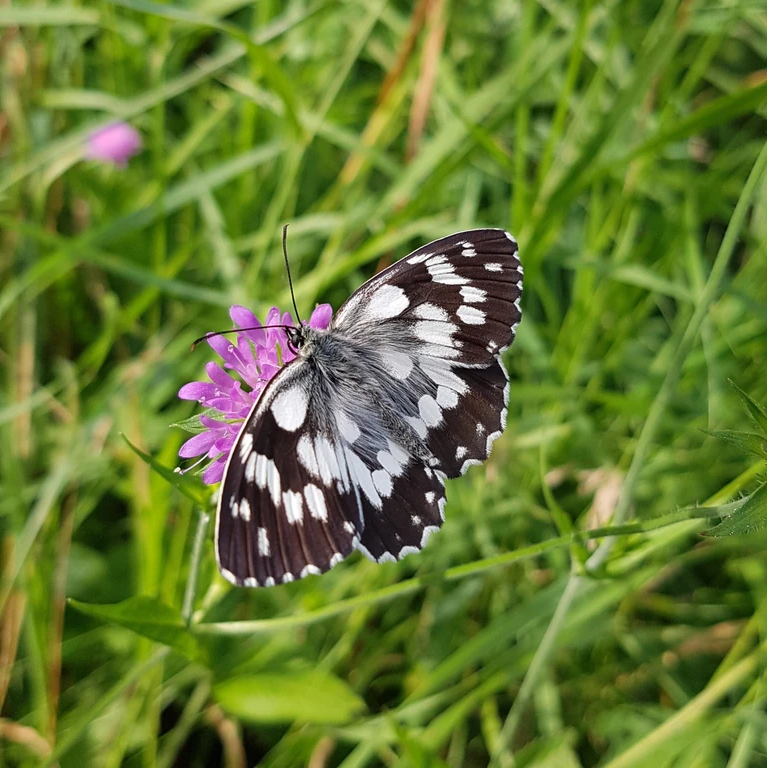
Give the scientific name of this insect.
Melanargia galathea
